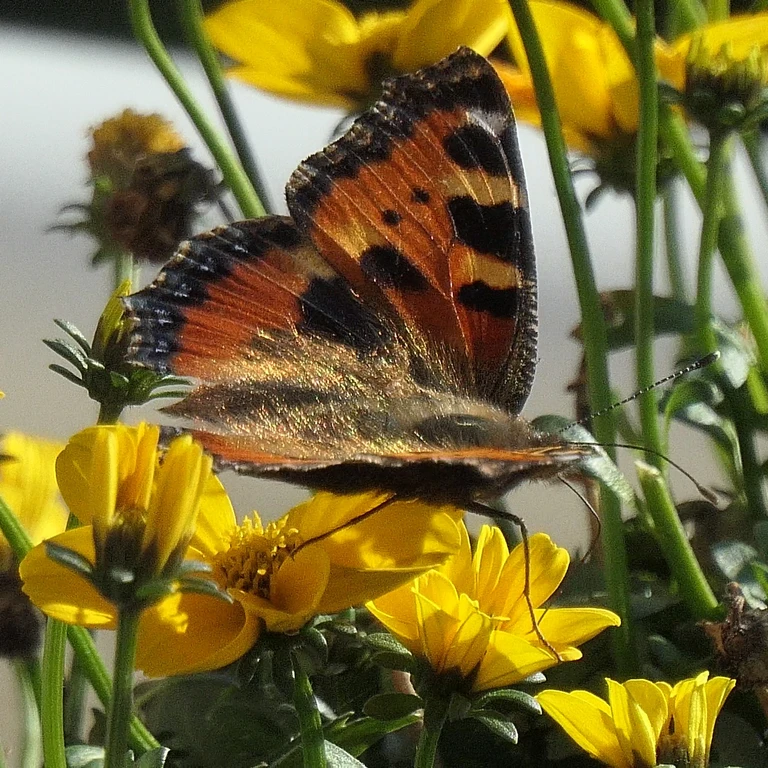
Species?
Aglais urticae
